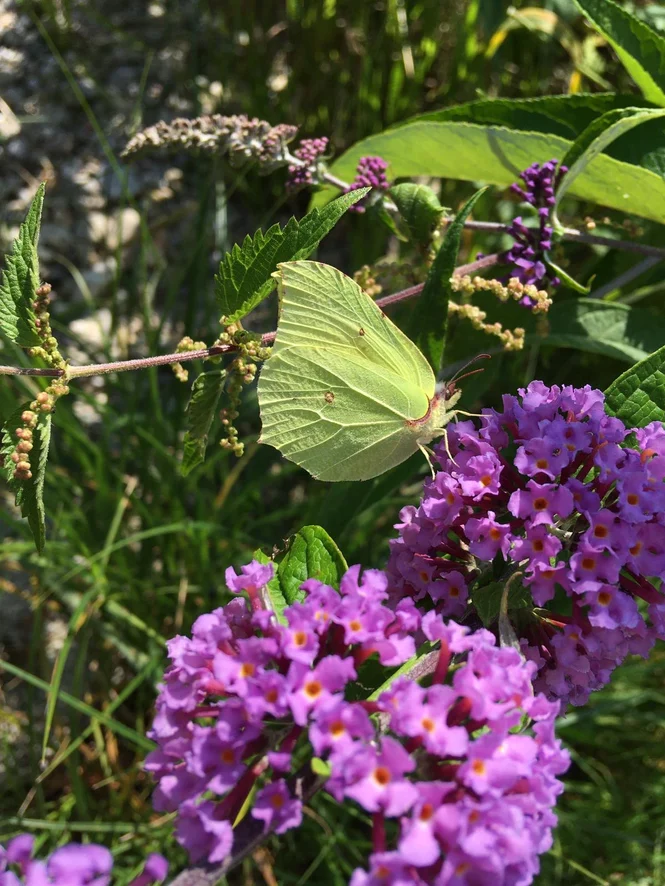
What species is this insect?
Gonepteryx rhamni
